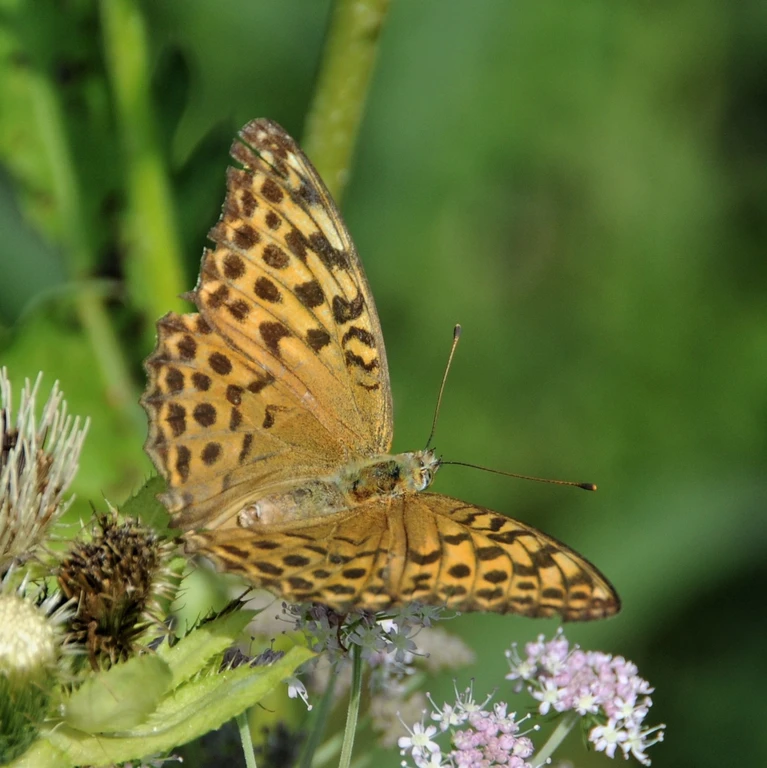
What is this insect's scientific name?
Argynnis paphia
